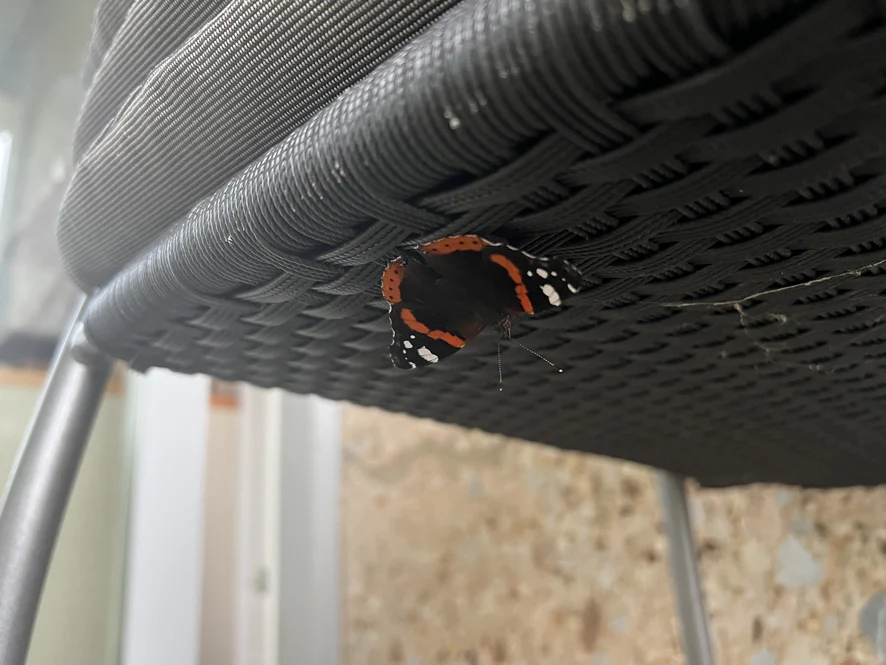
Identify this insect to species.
Vanessa atalanta
